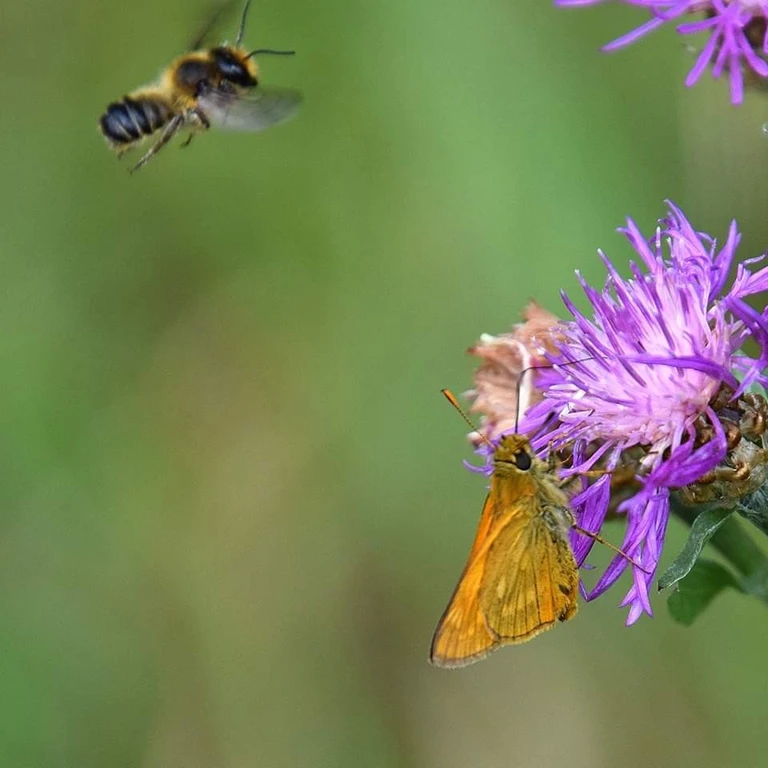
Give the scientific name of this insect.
Ochlodes sylvanus (also Ochlodes venata)
